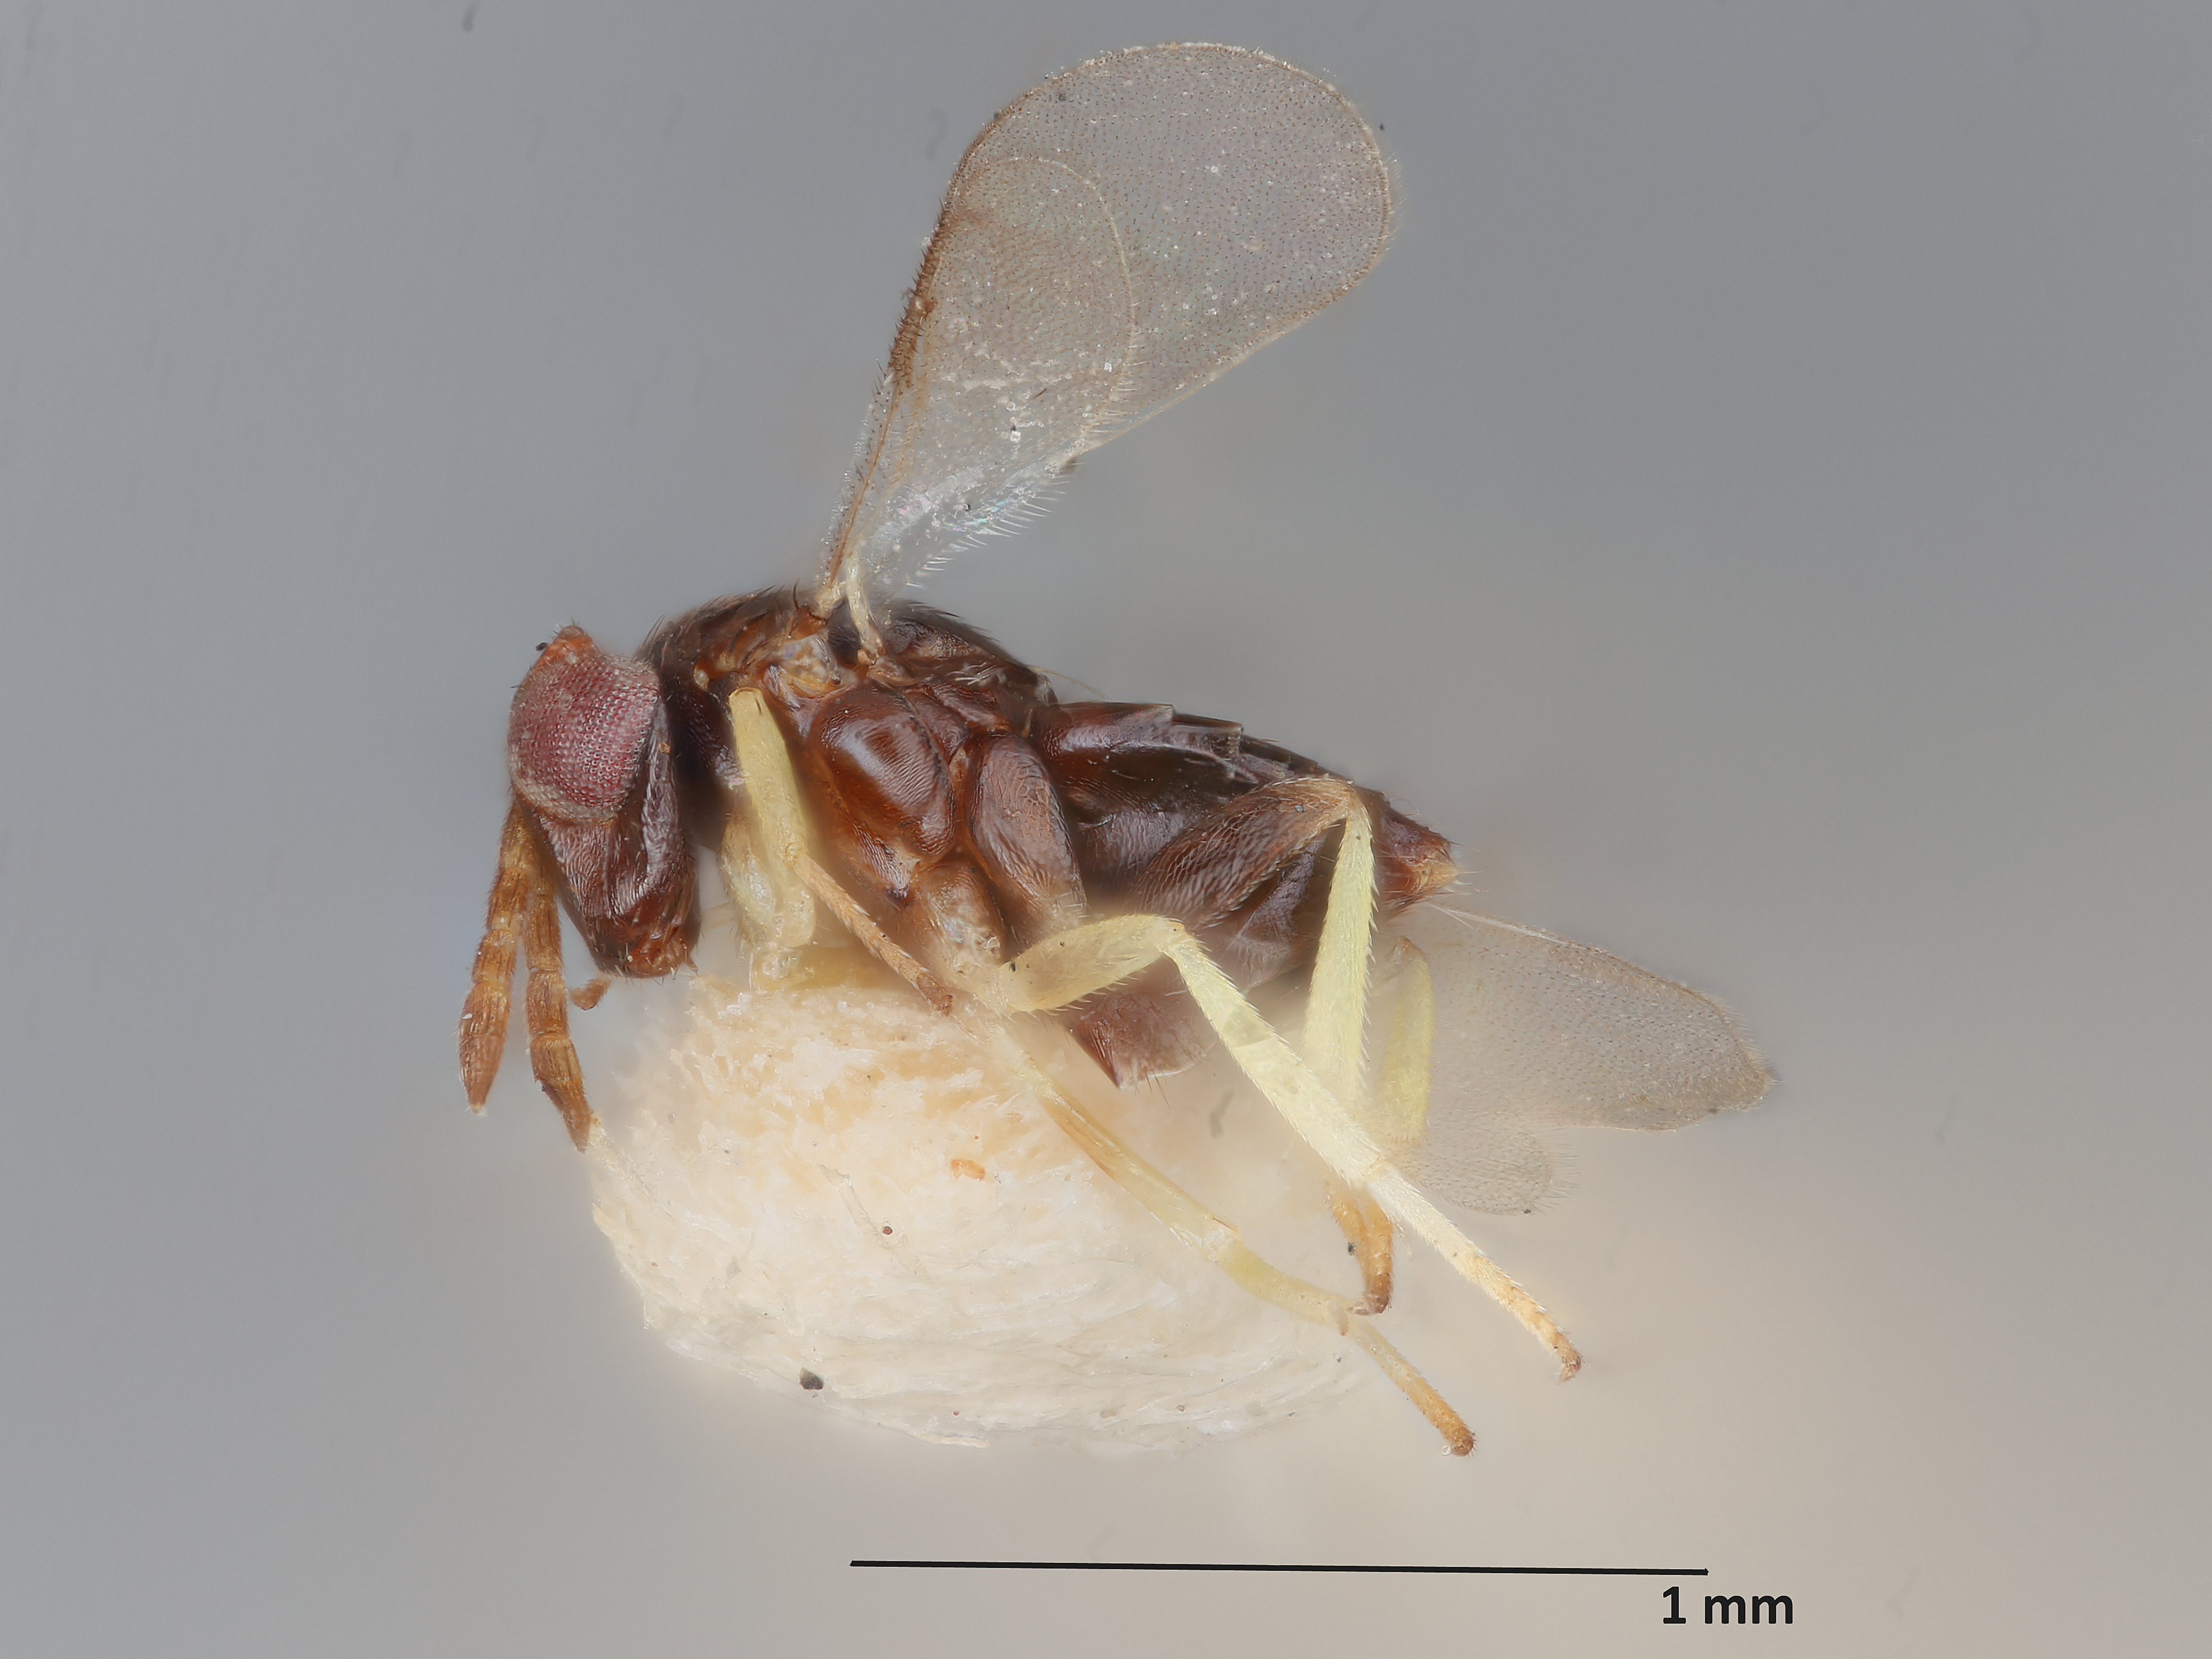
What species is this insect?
Coccophagus gossypariae
